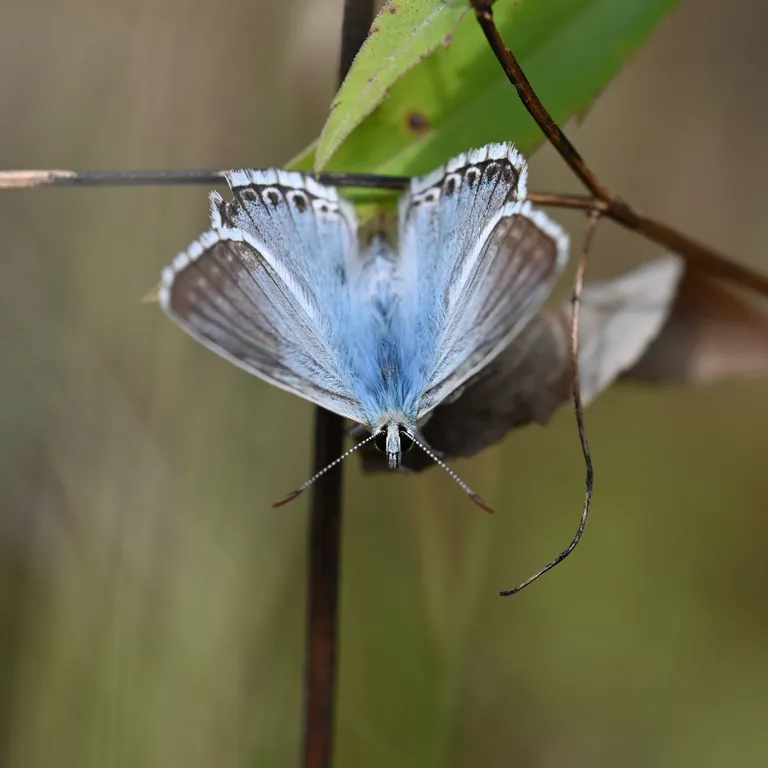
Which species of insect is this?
Lysandra coridon
